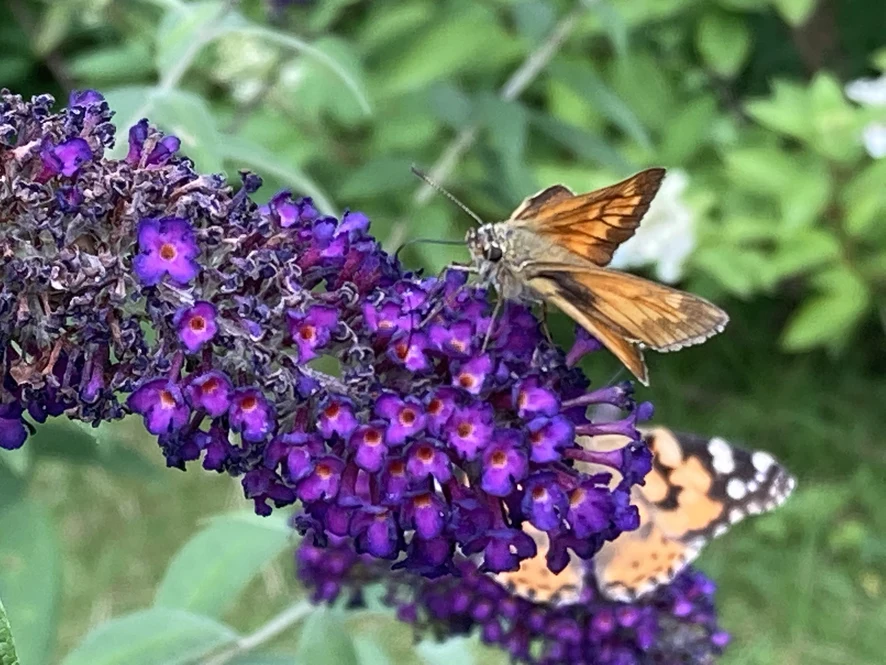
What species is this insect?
Ochlodes sylvanus (also Ochlodes venata)
